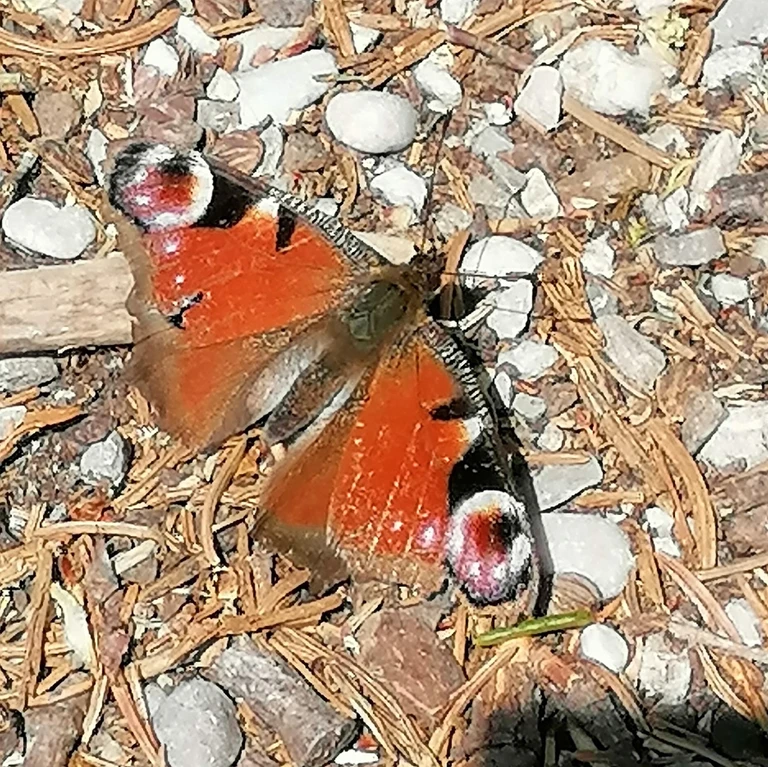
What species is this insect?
Aglais io
